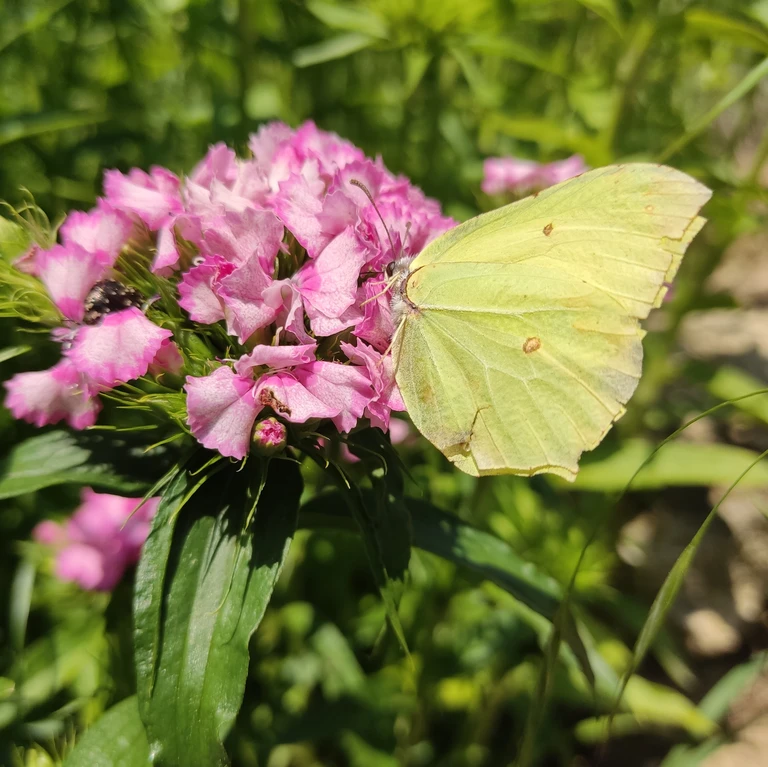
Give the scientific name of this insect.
Gonepteryx rhamni
